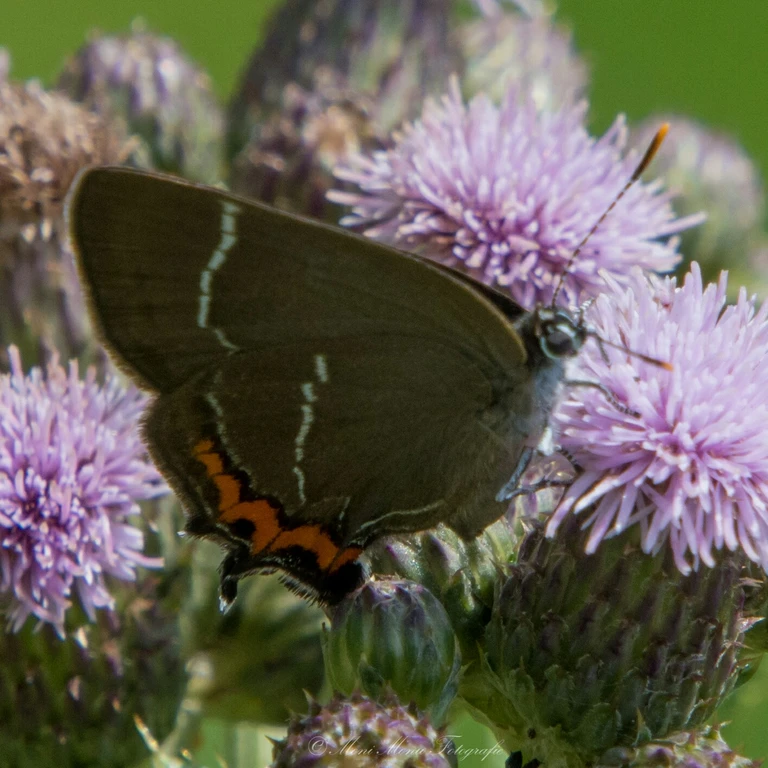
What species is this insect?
Satyrium w-album
